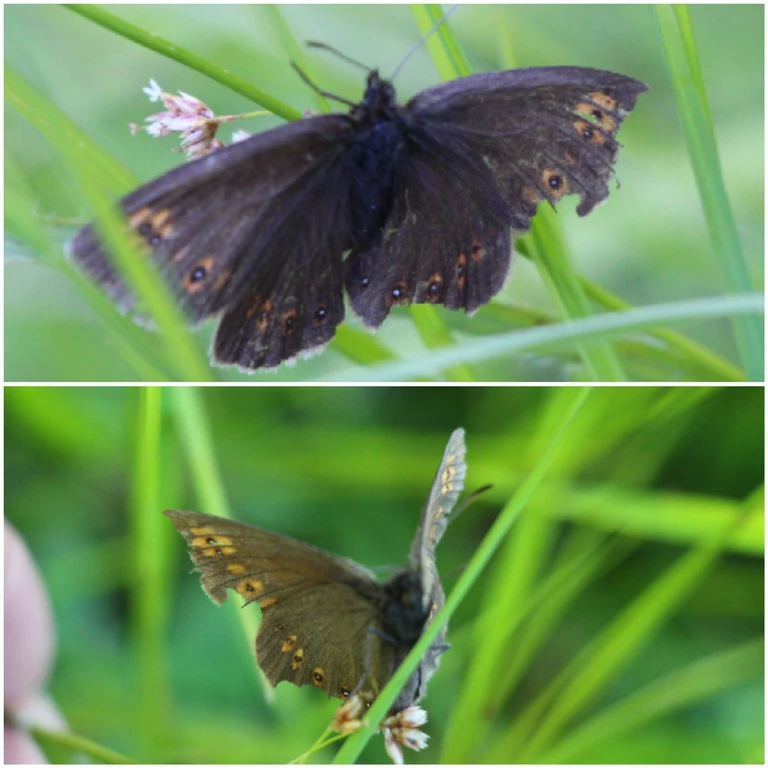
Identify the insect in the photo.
Erebia alberganus
